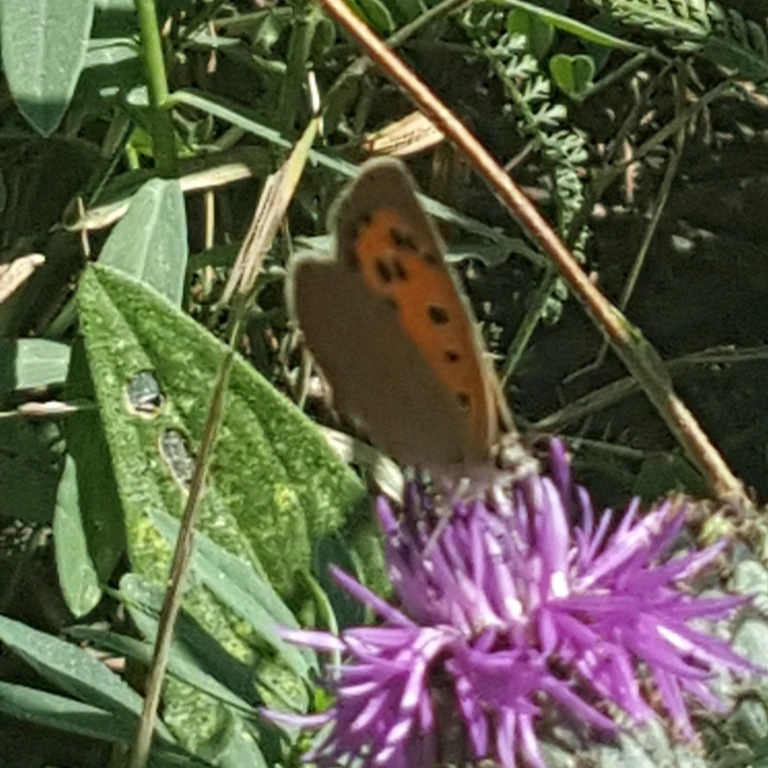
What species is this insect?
Lycaena phlaeas
